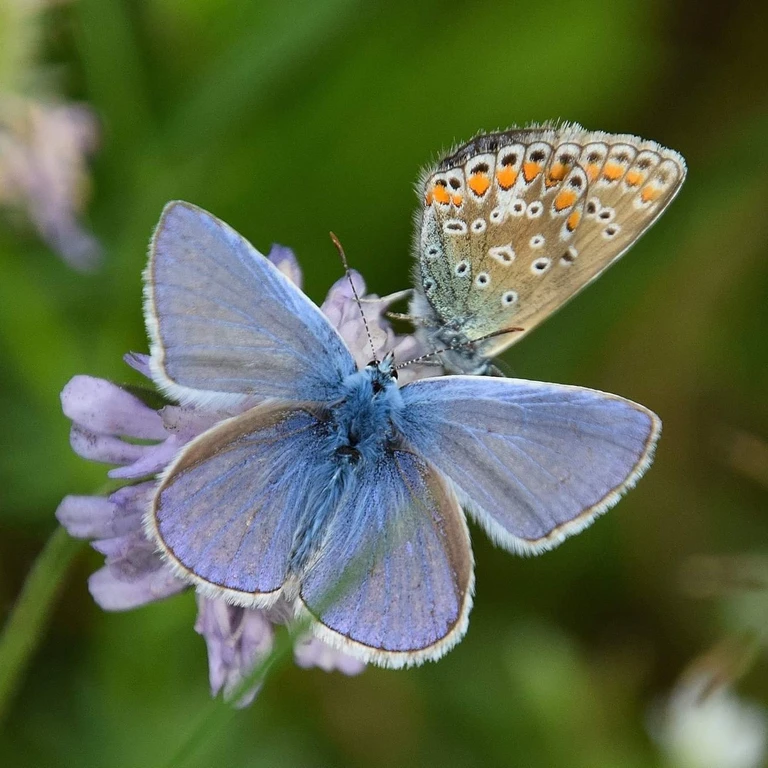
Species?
Polyommatus icarus
